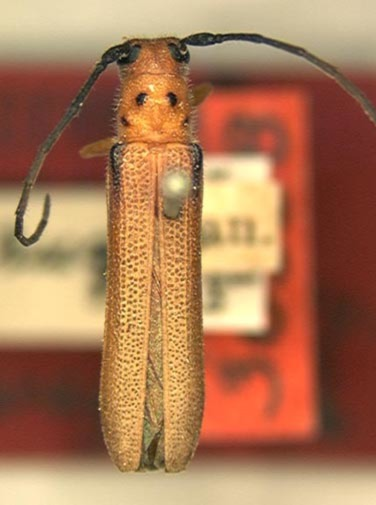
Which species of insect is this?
Oberea ferruginea (also Oberea caseyi)
